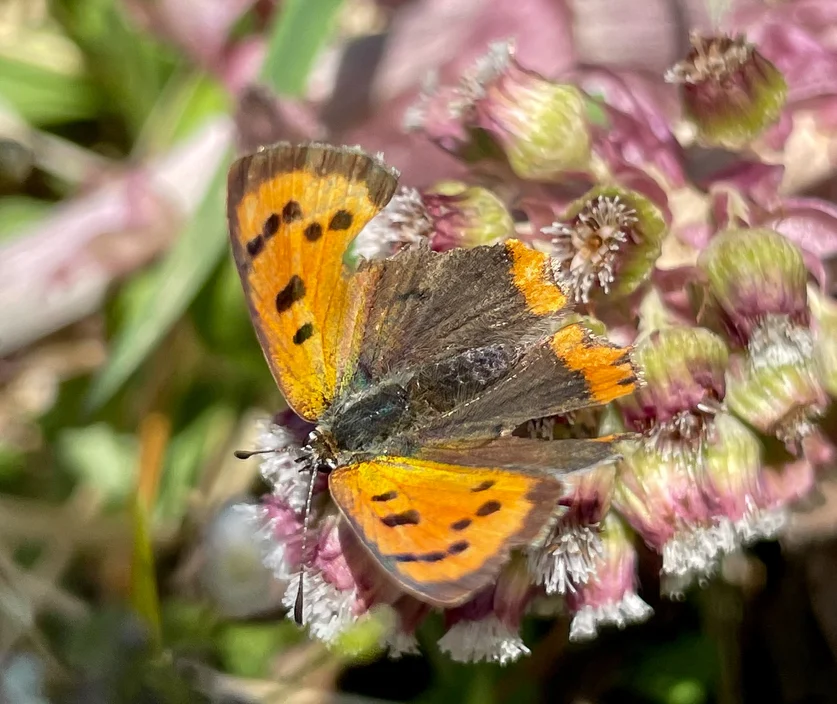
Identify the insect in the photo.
Lycaena phlaeas
